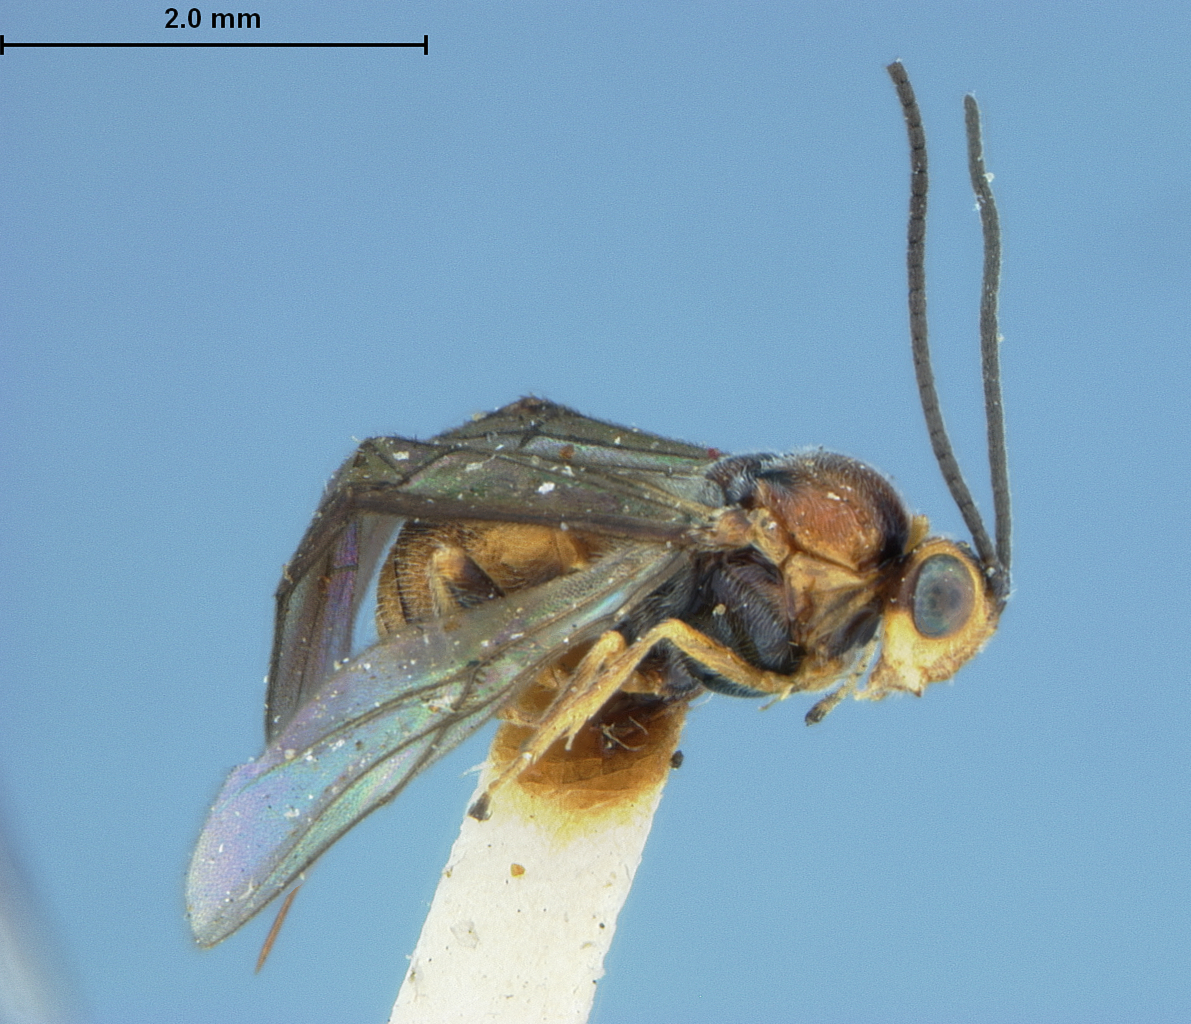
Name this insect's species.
Chelonogastra pleuralis
